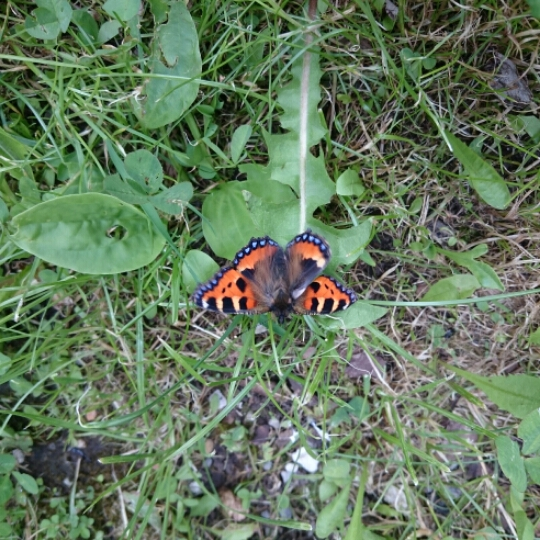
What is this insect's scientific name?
Aglais urticae
